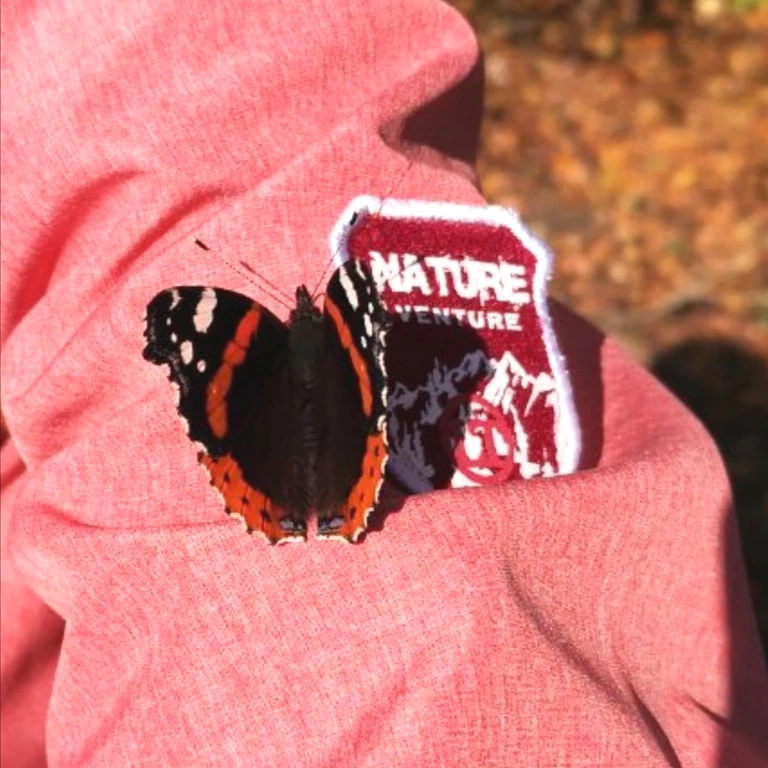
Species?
Vanessa atalanta
